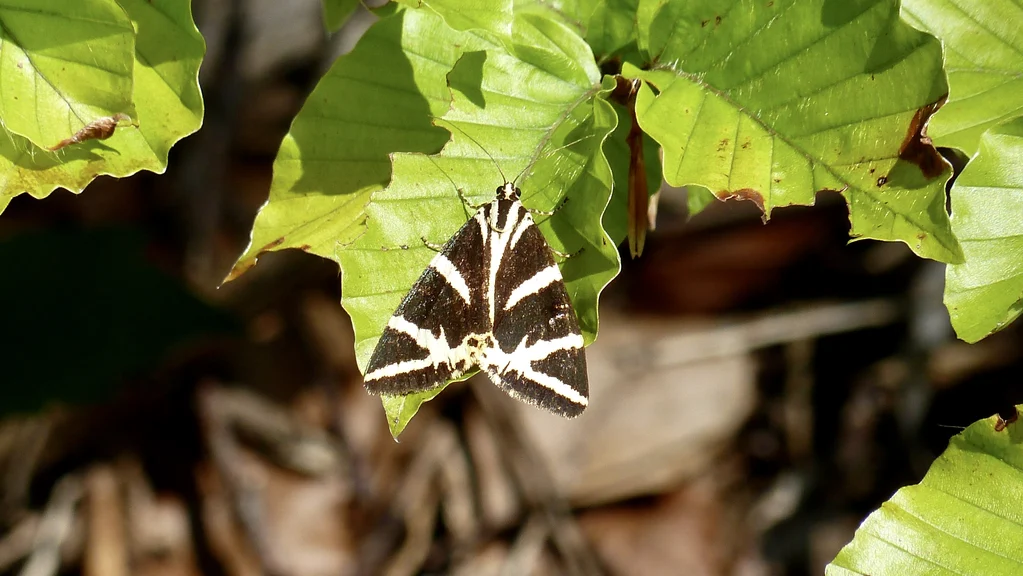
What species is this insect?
Euplagia quadripunctaria
